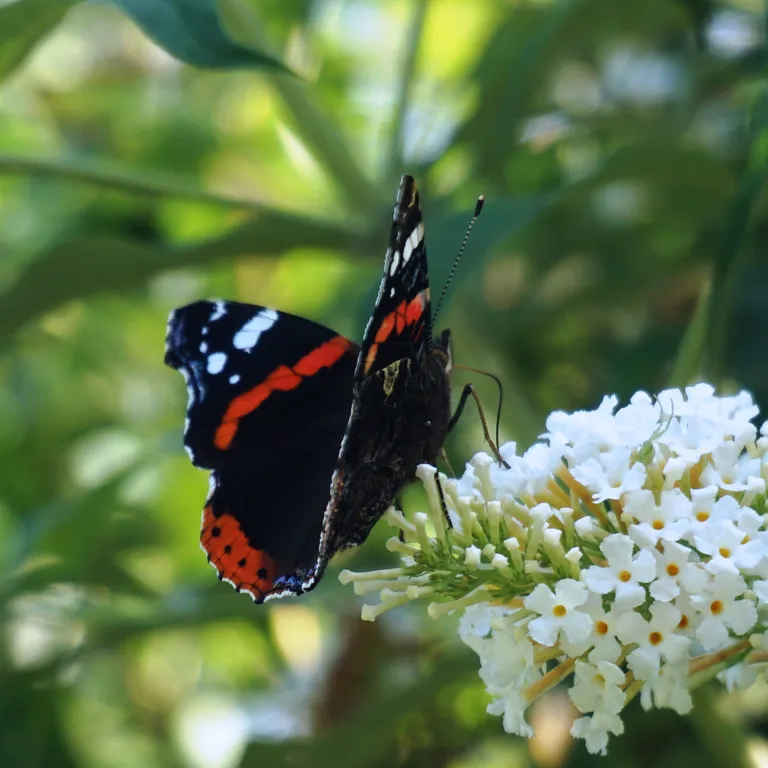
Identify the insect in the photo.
Vanessa atalanta
